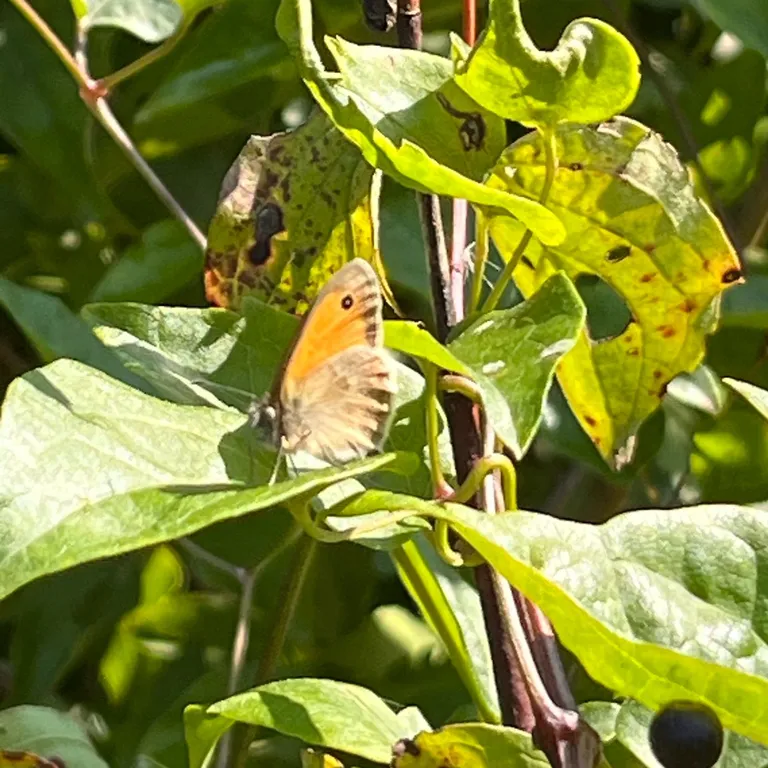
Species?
Coenonympha pamphilus
